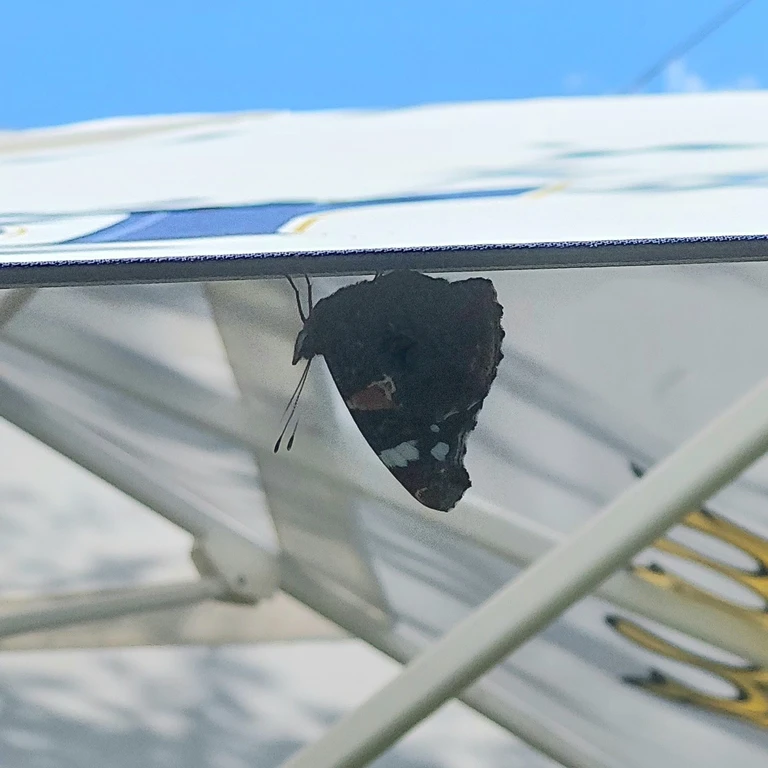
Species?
Vanessa atalanta
